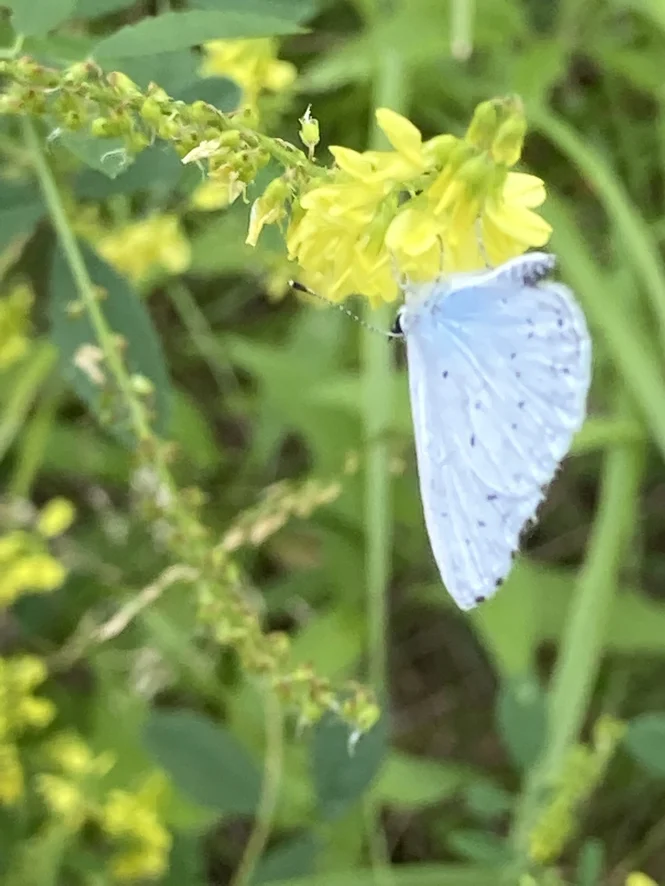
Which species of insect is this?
Celastrina argiolus
